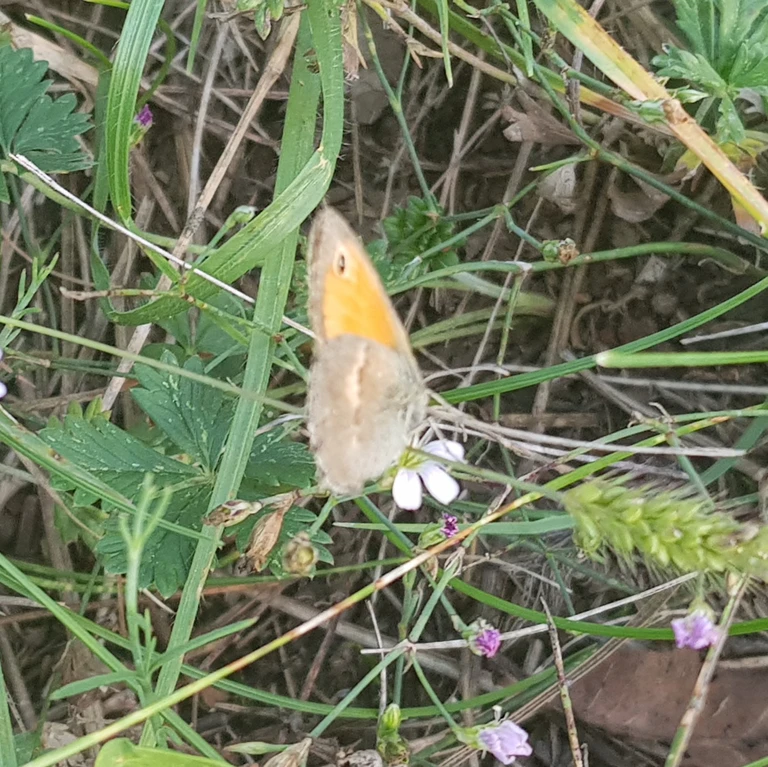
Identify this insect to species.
Coenonympha pamphilus
